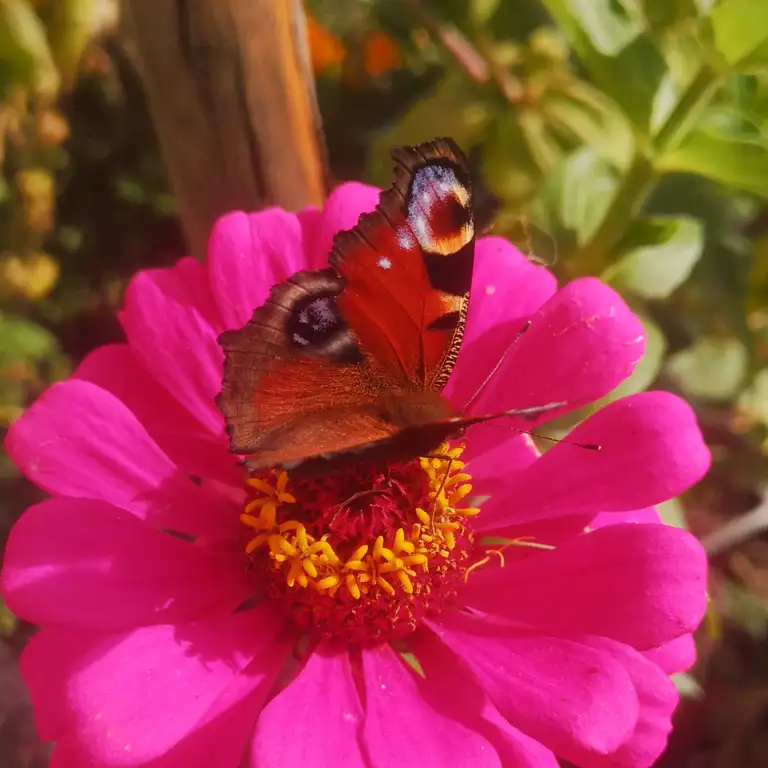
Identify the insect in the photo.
Aglais io
